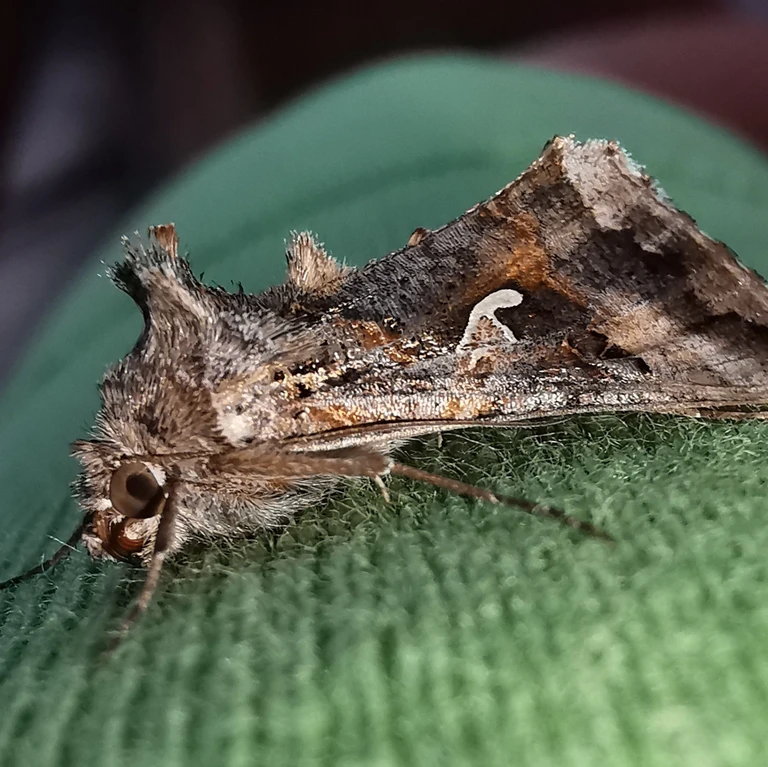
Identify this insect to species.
Autographa gamma
